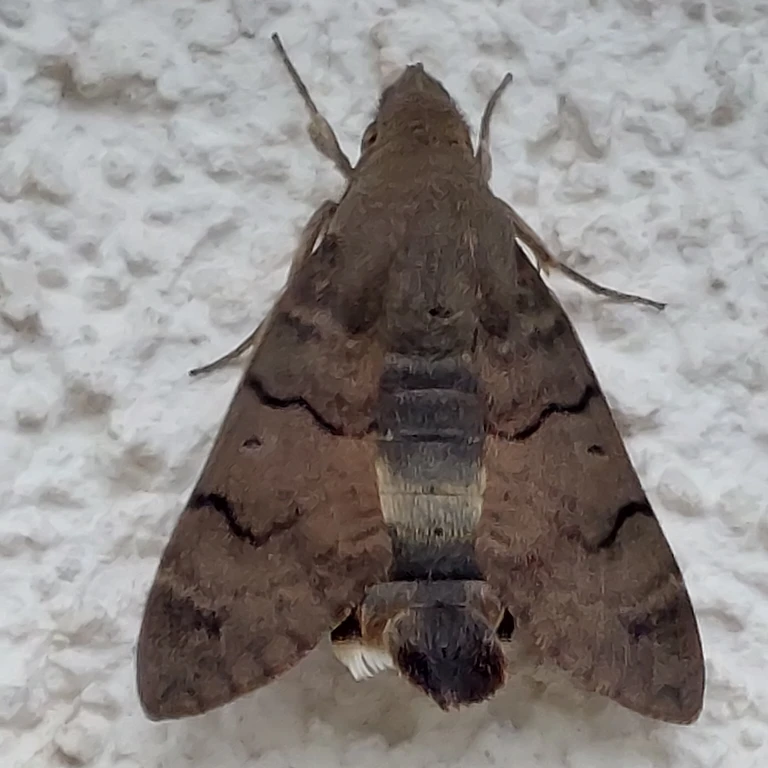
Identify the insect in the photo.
Macroglossum stellatarum
